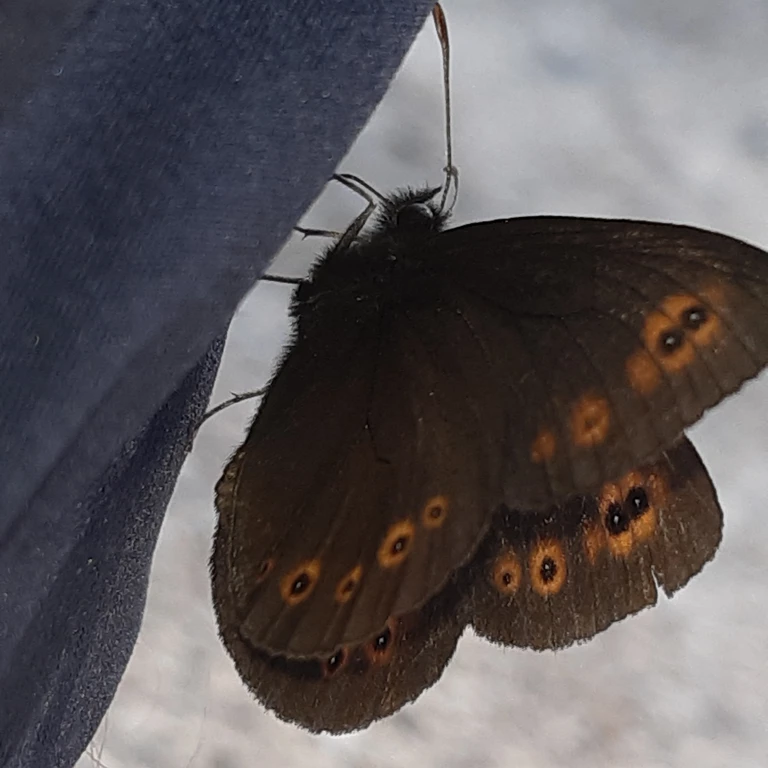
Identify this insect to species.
Erebia medusa
